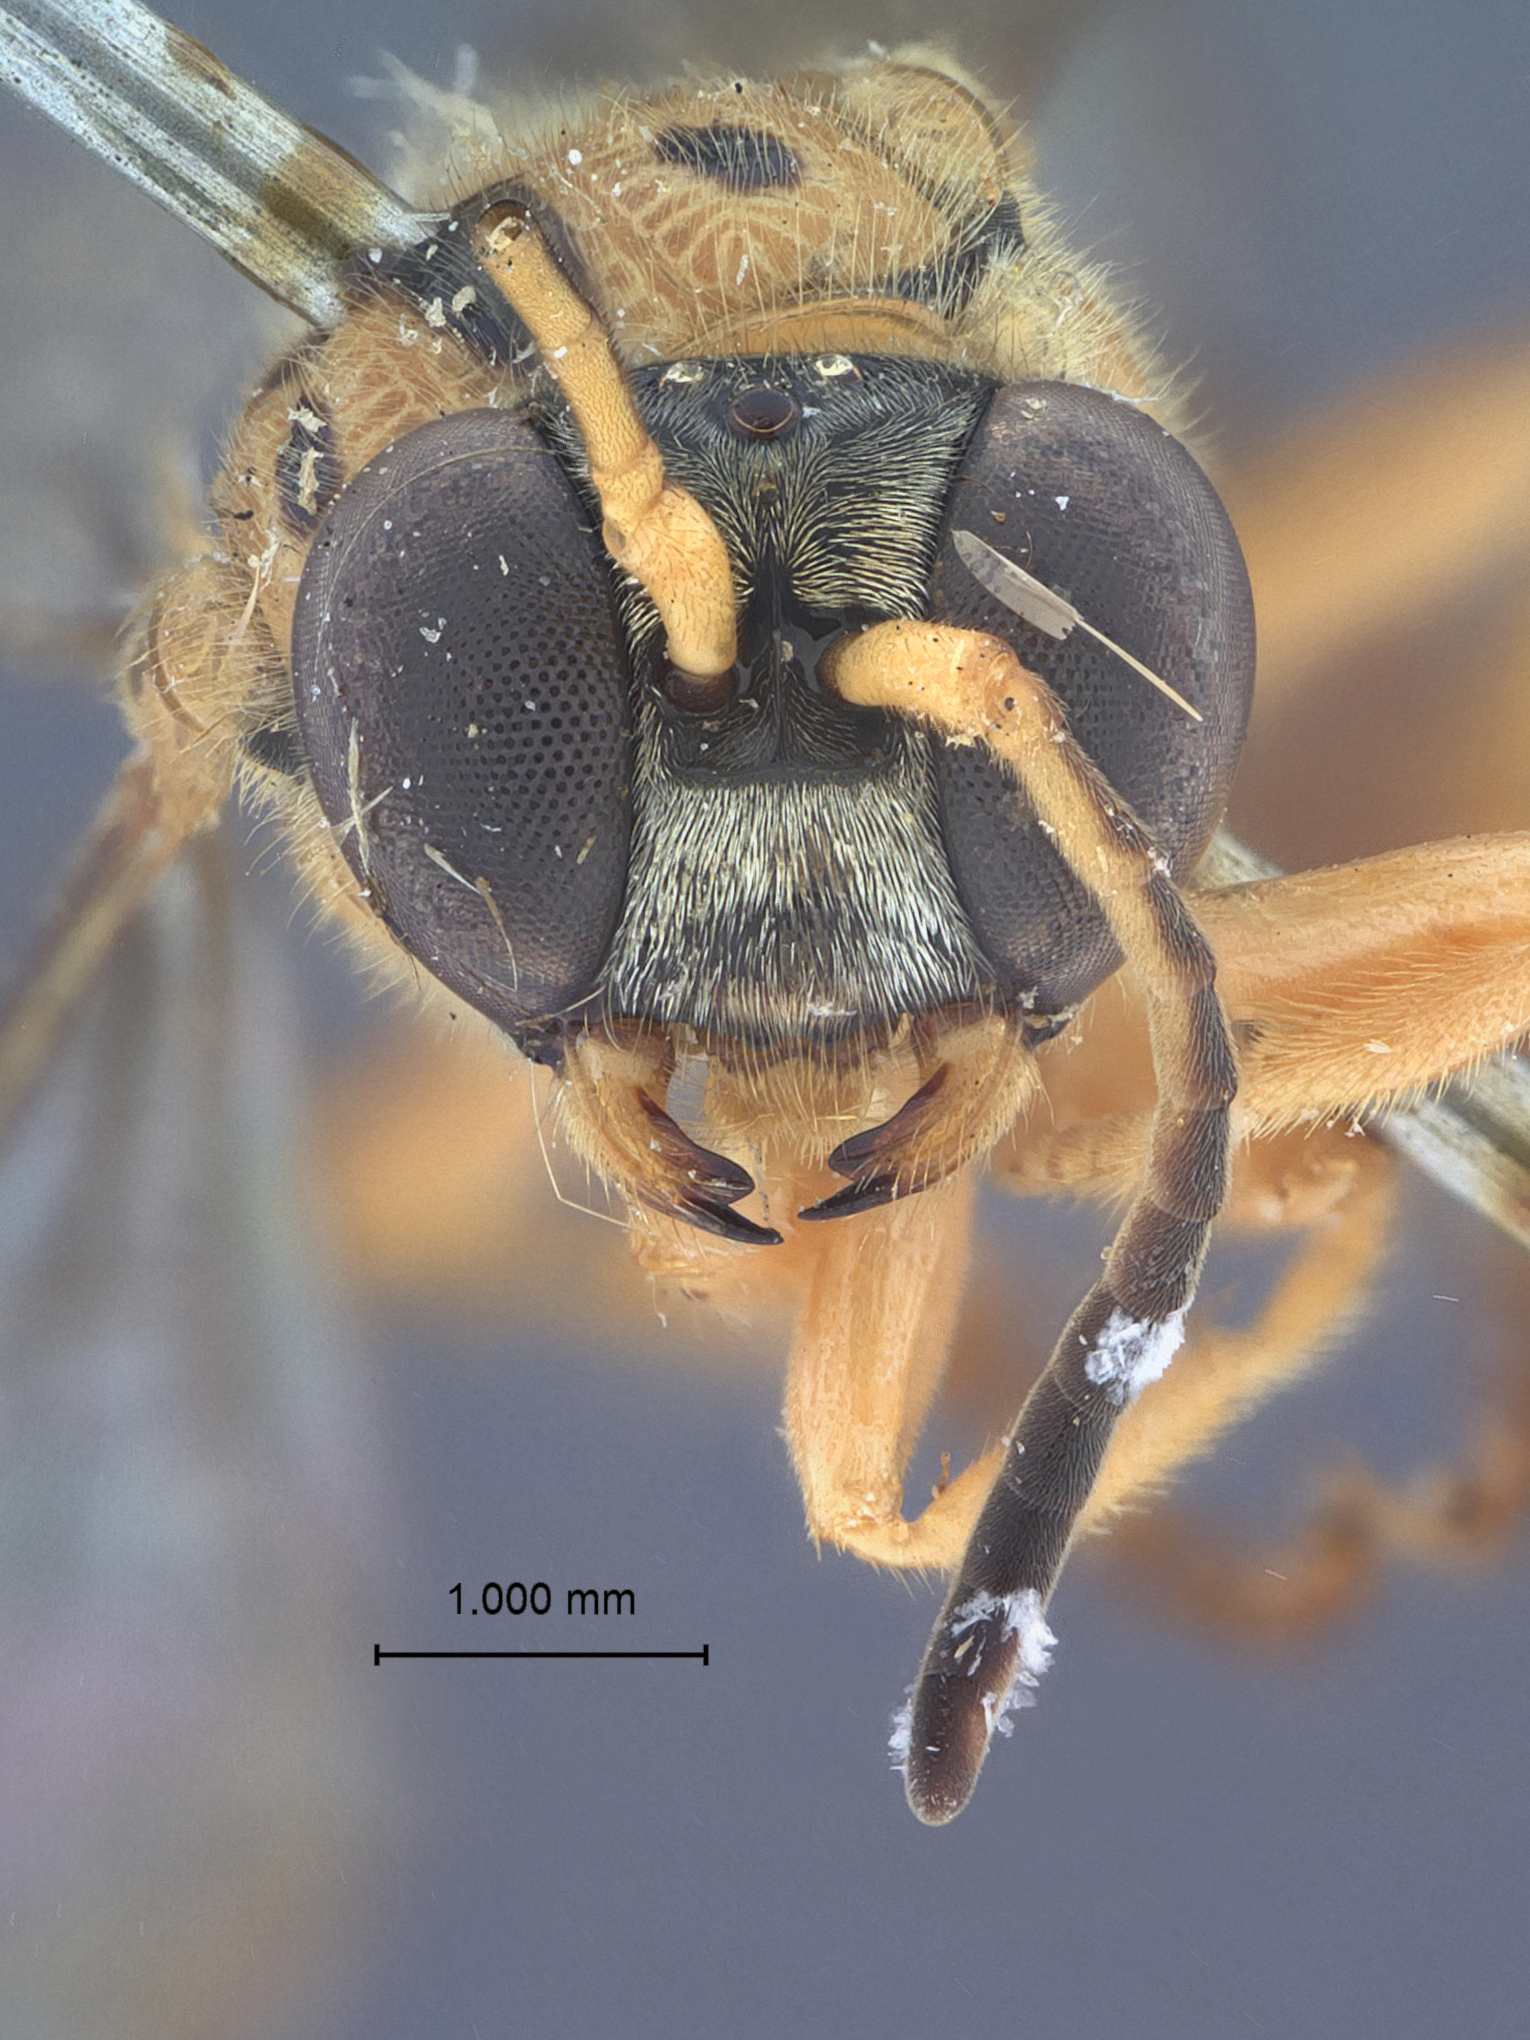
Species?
Diodontus ajax
